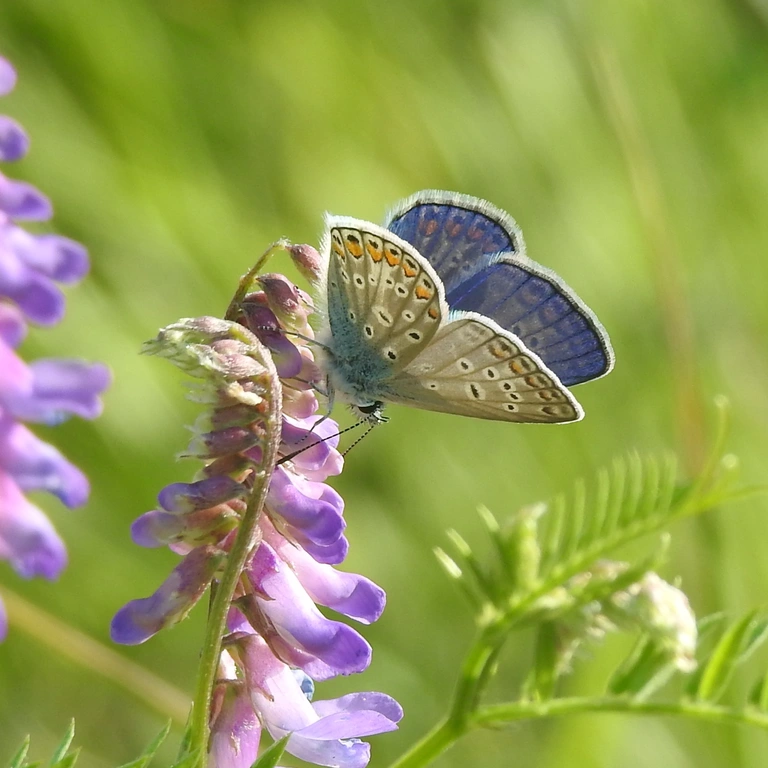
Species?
Polyommatus icarus
